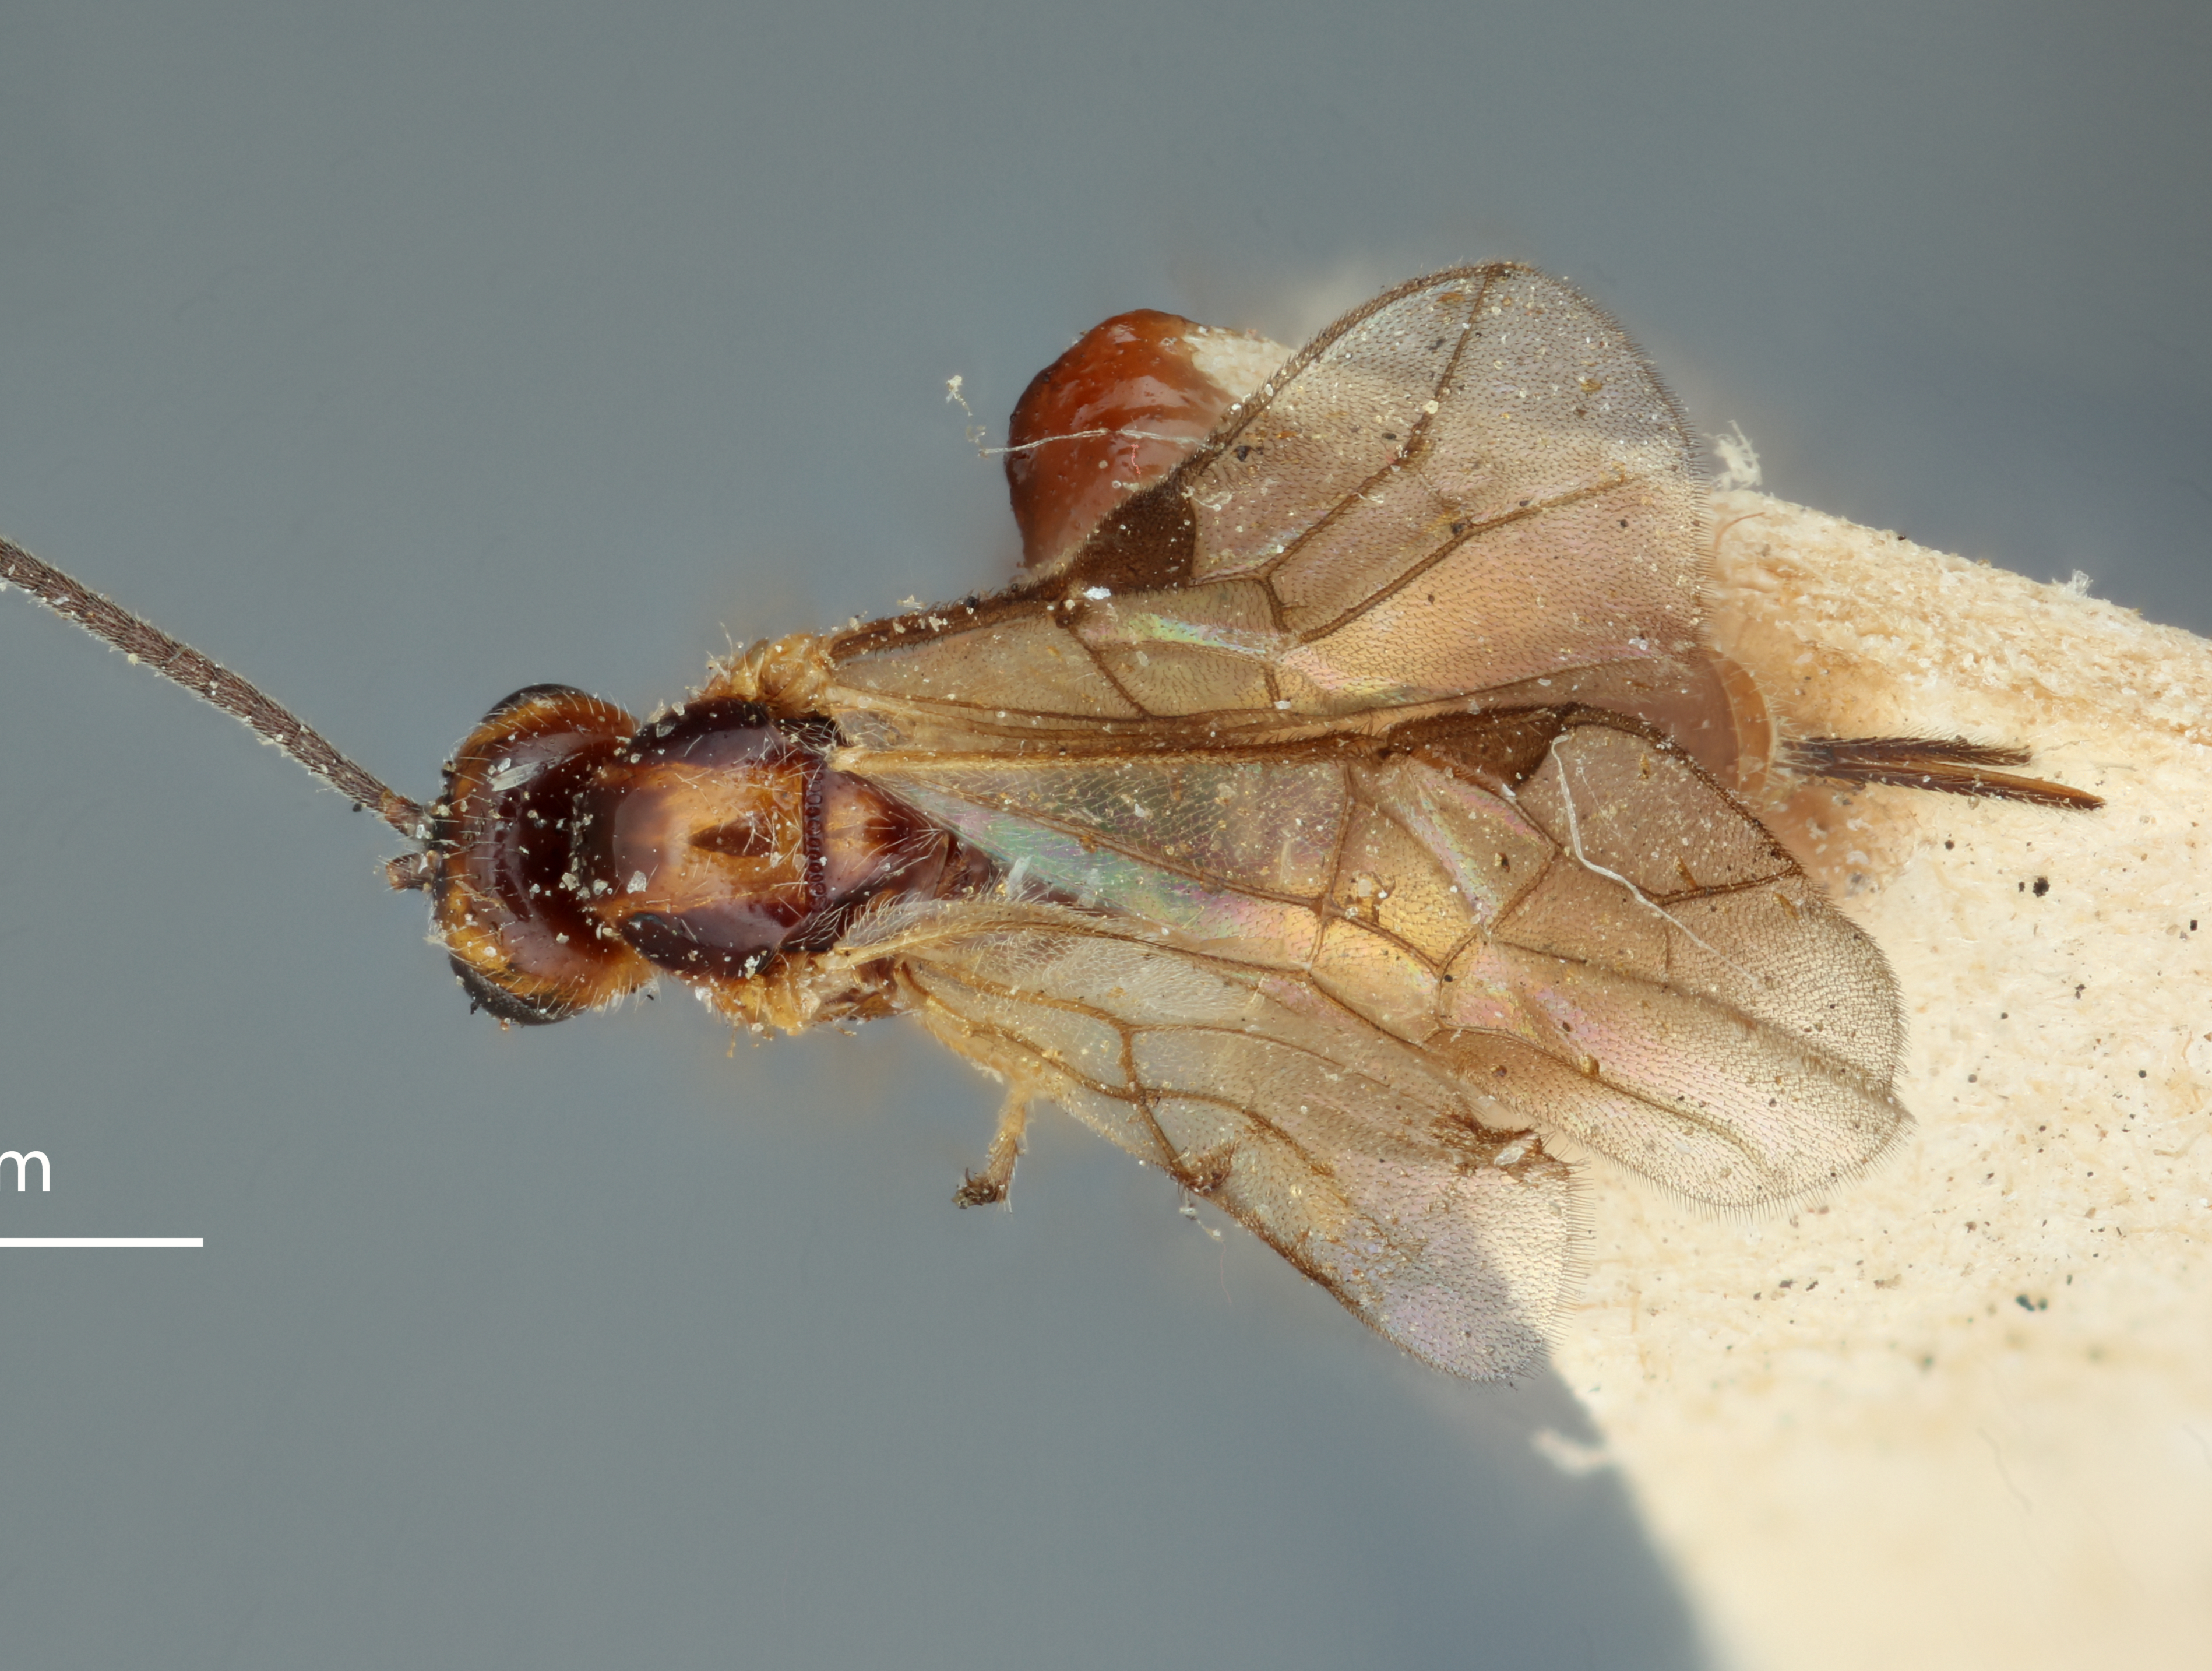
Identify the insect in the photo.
Bracon tortricicola
